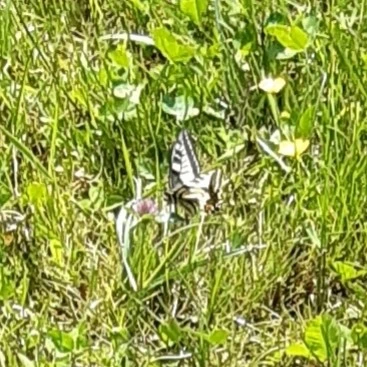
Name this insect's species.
Papilio machaon
